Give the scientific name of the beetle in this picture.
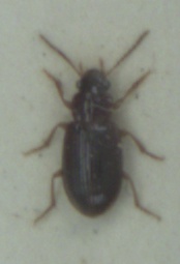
Bradycellus harpalinus
